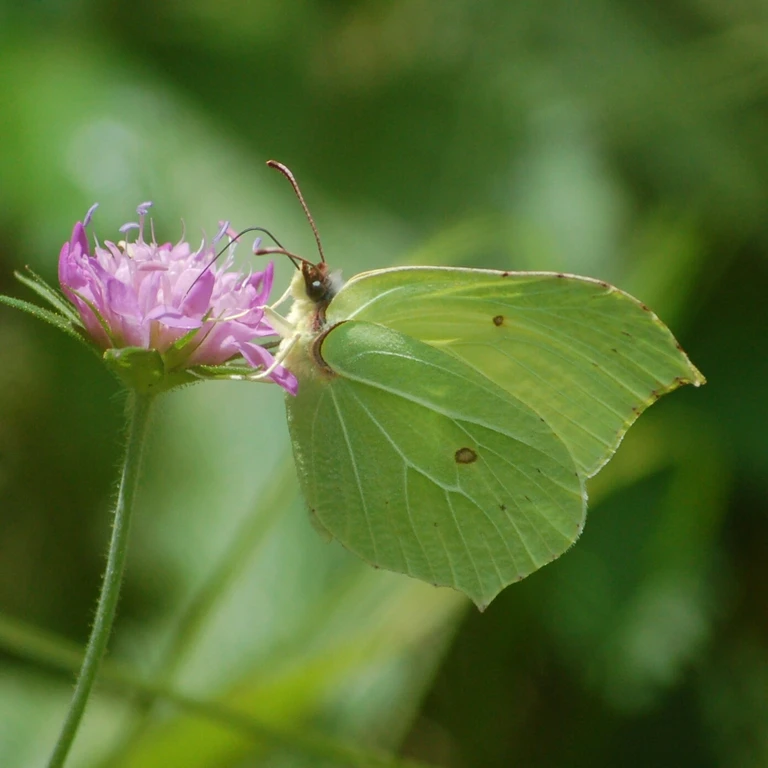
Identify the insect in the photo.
Gonepteryx rhamni
